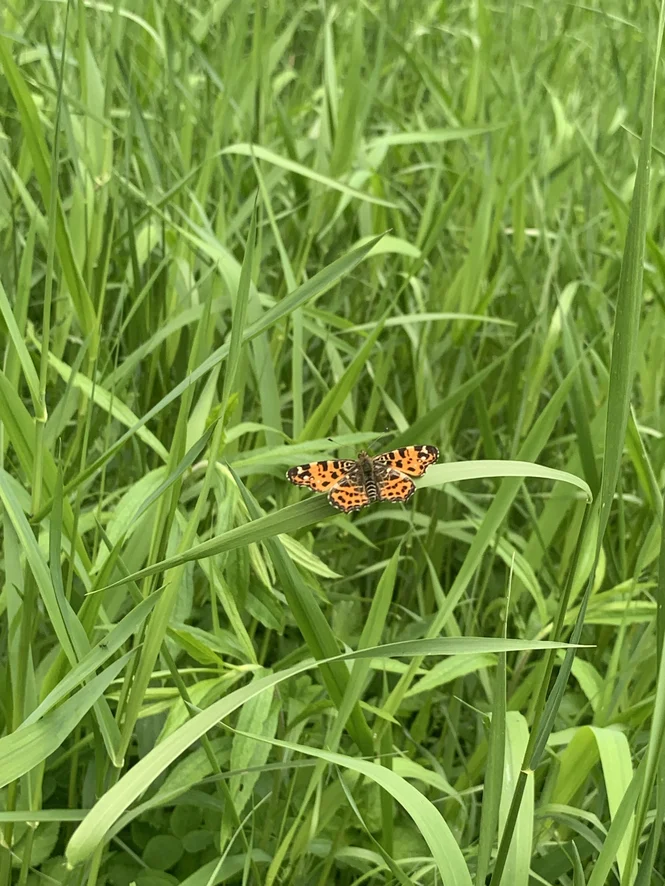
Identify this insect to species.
Araschnia levana
